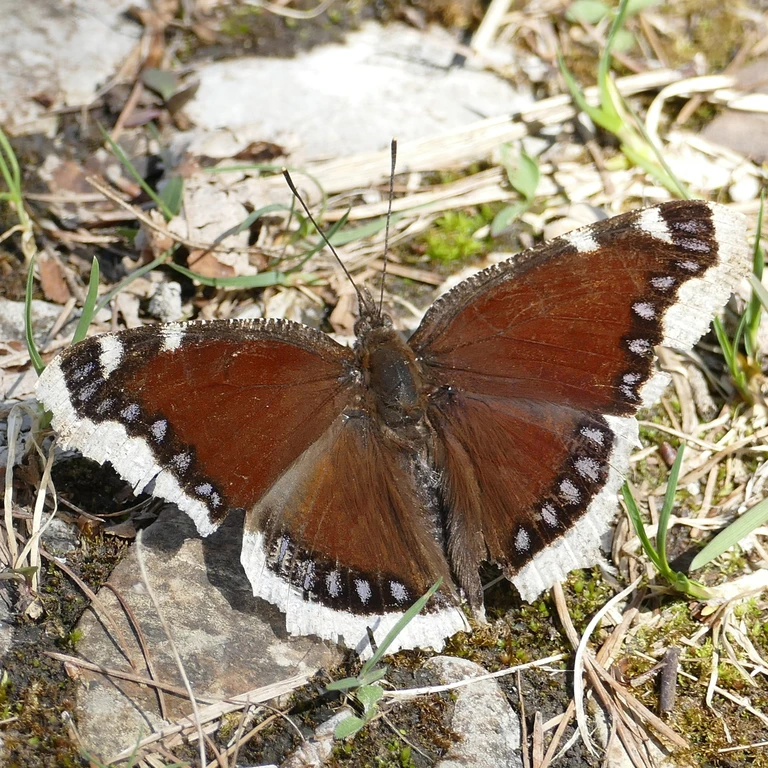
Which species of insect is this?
Nymphalis antiopa
